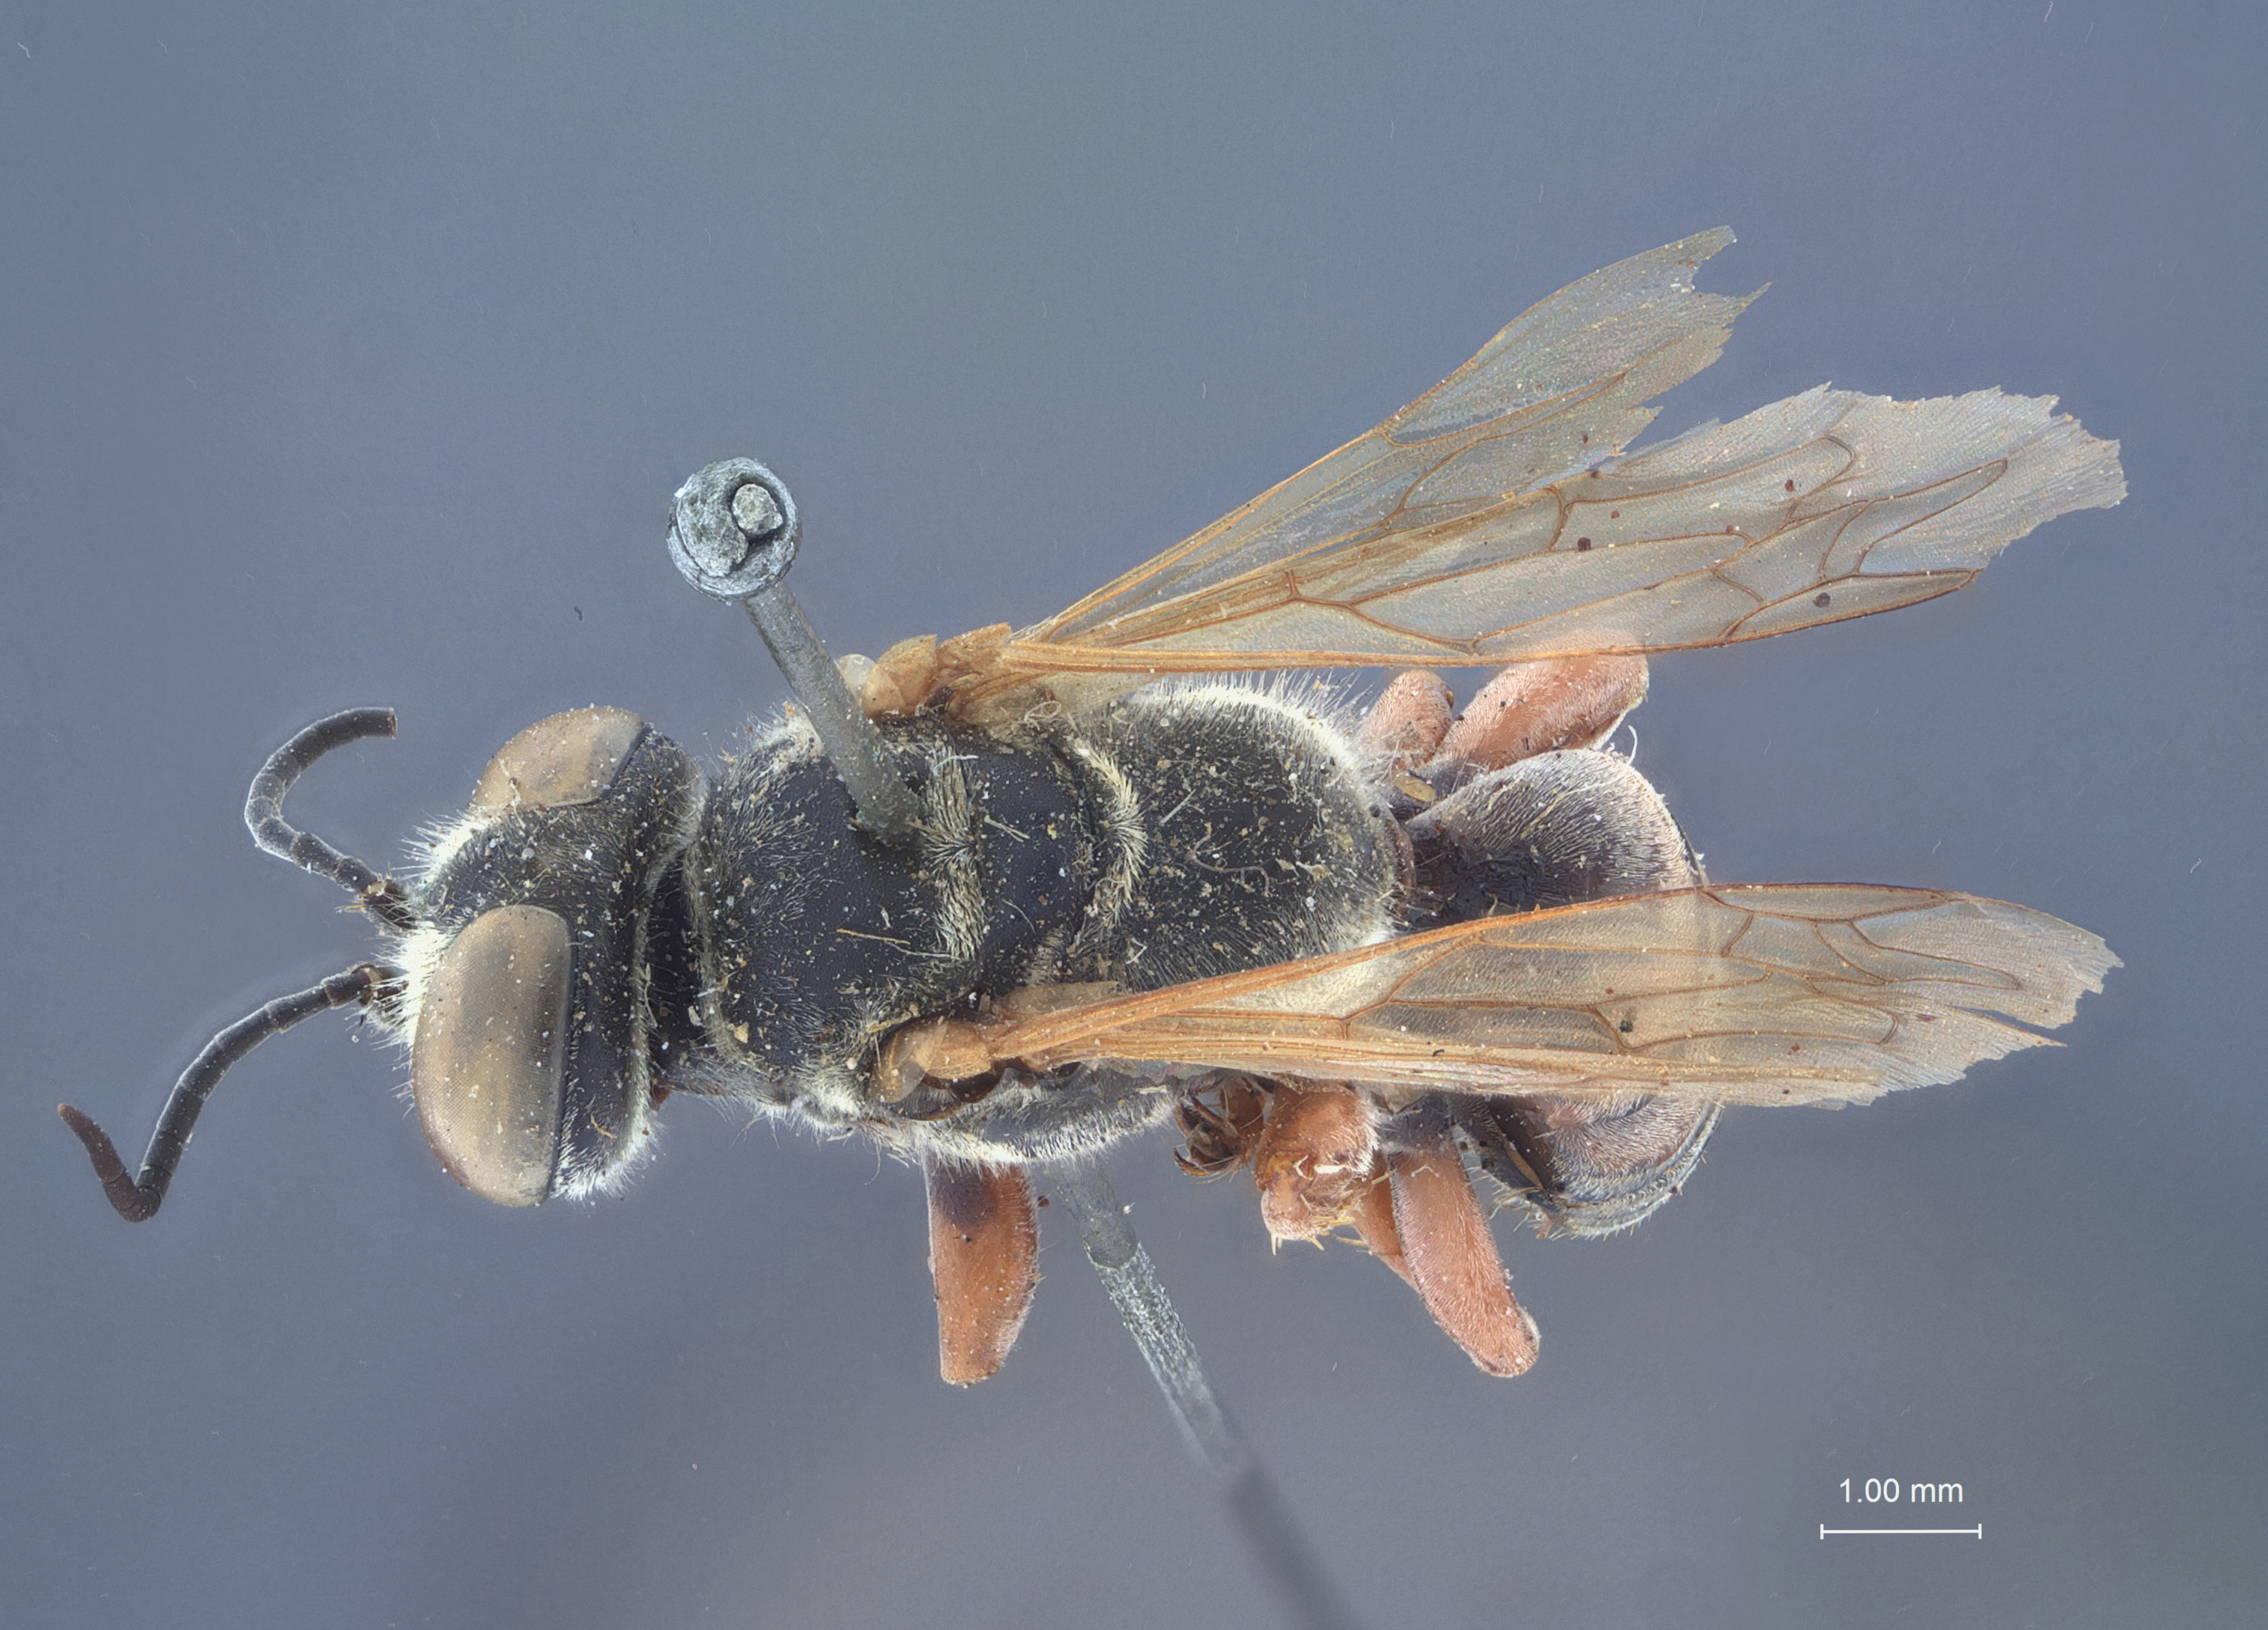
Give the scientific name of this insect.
Tachytes rufofasciatus
